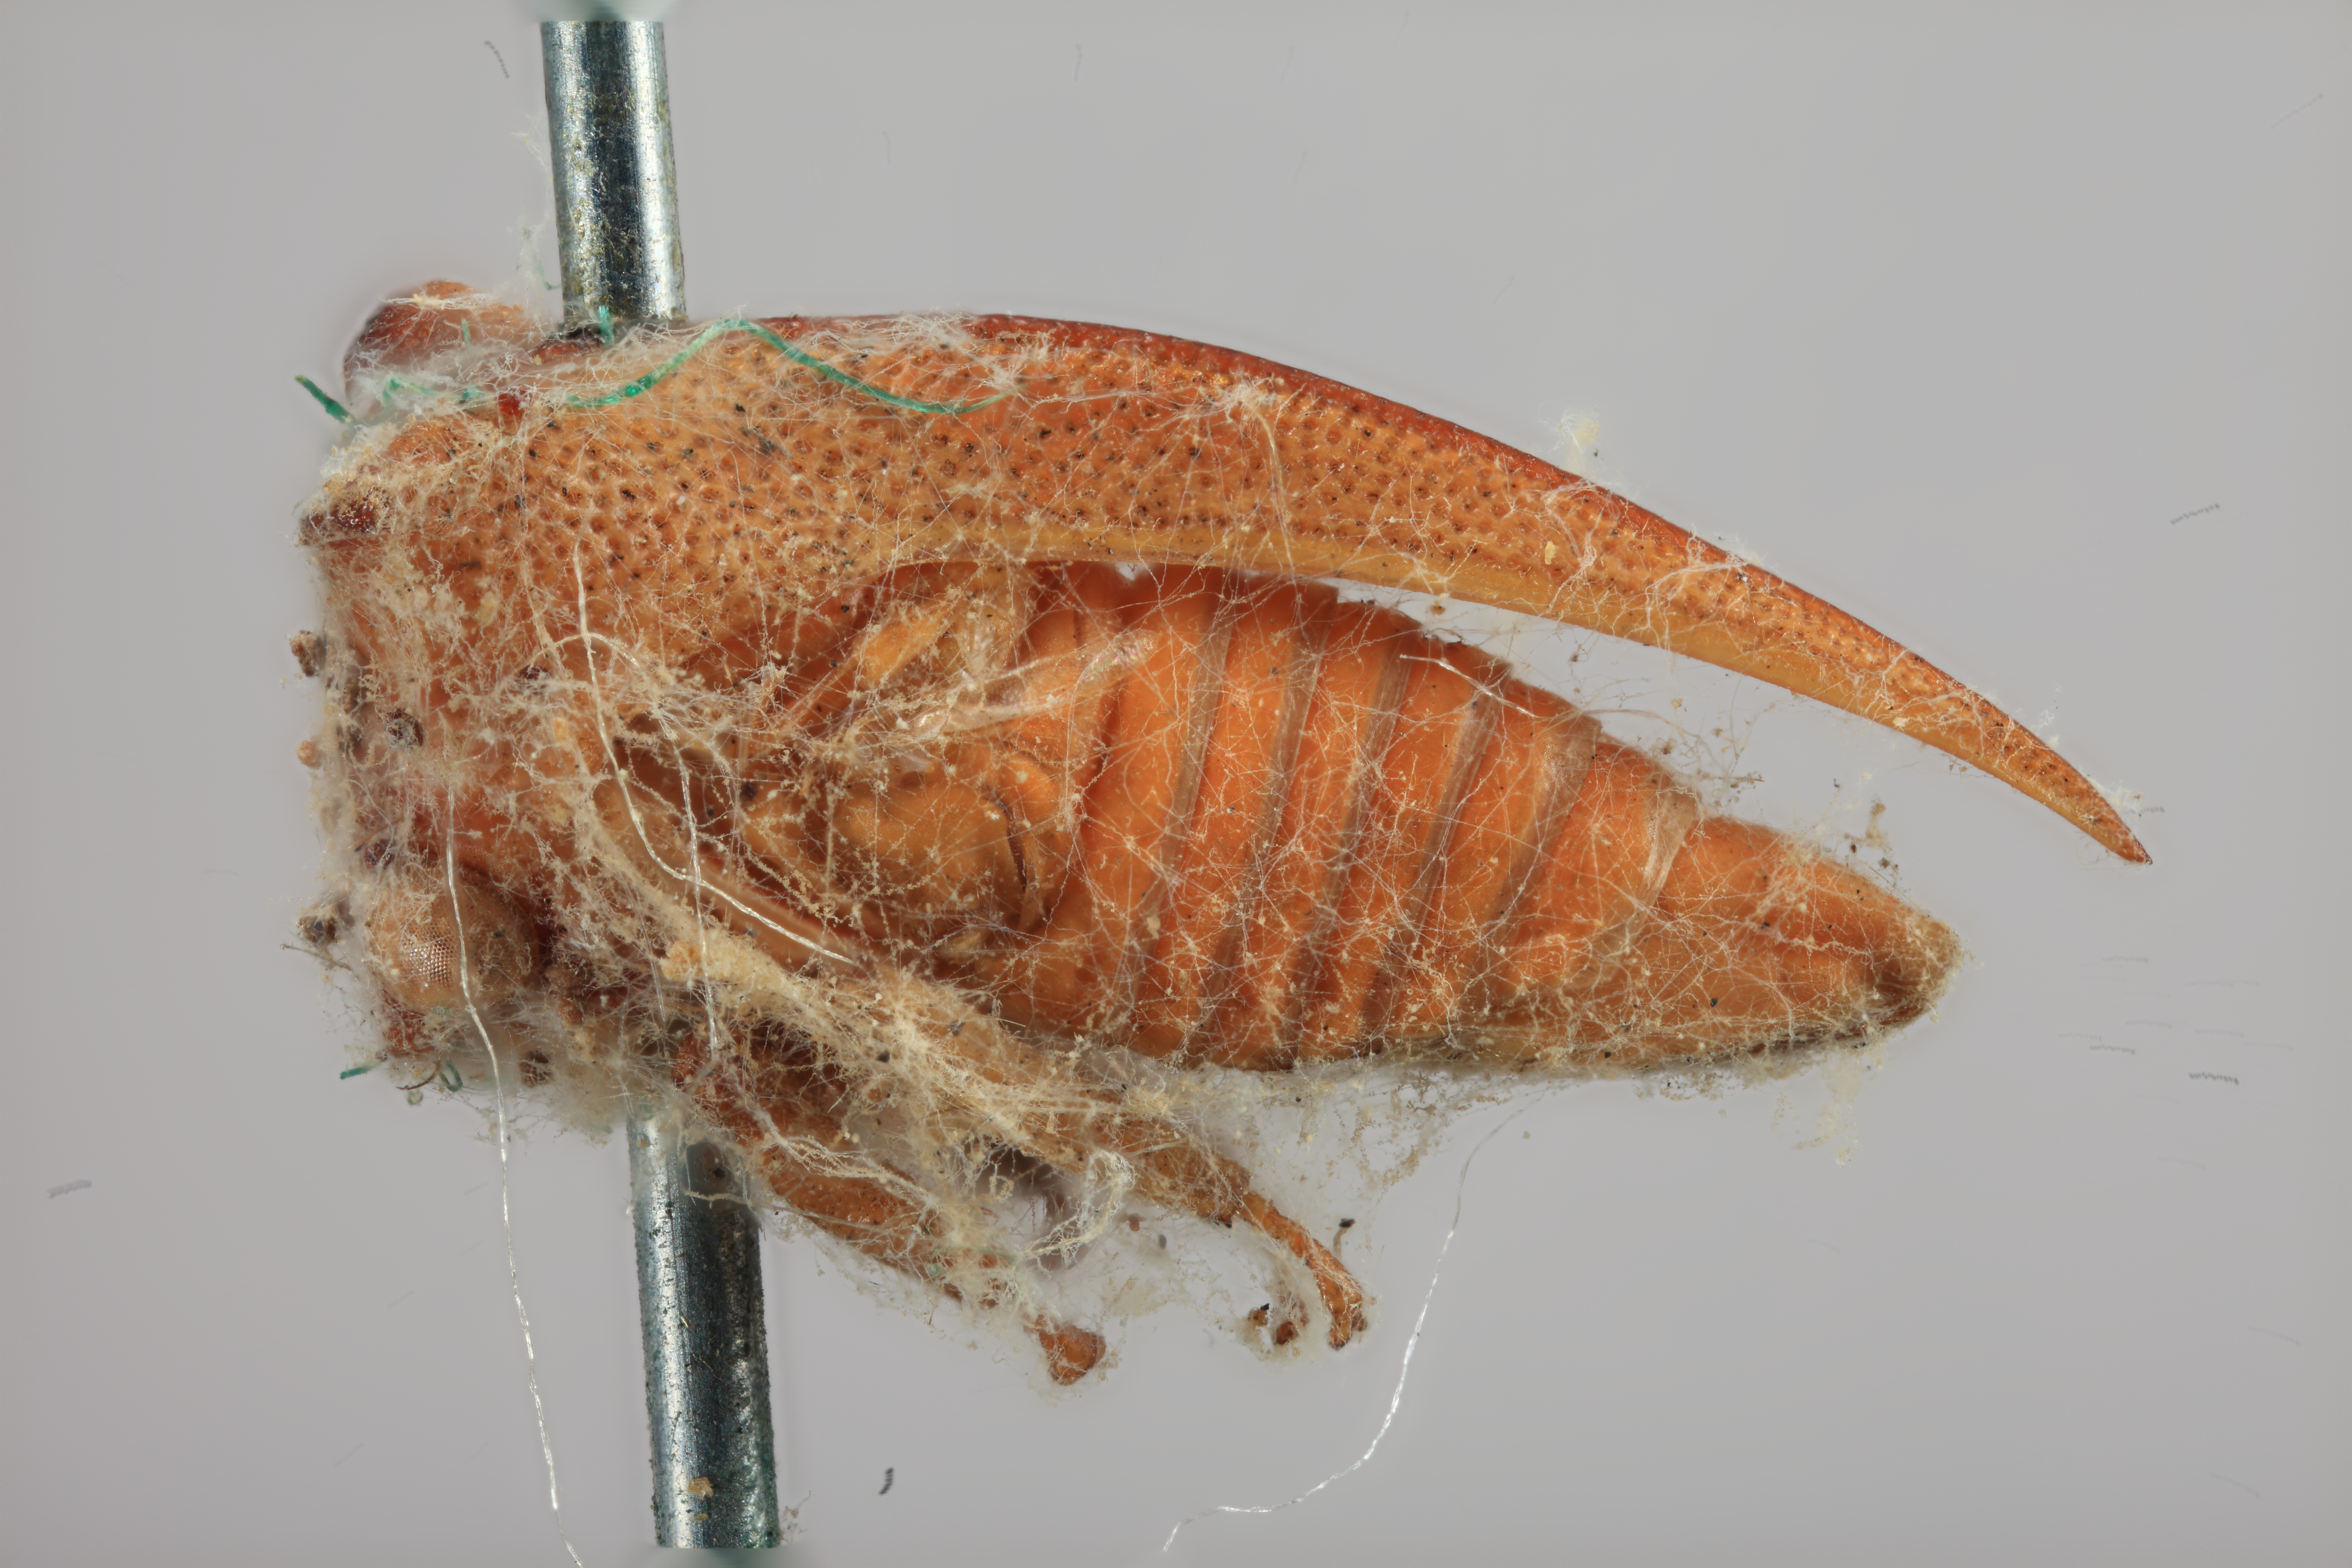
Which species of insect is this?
Sextius depressus
